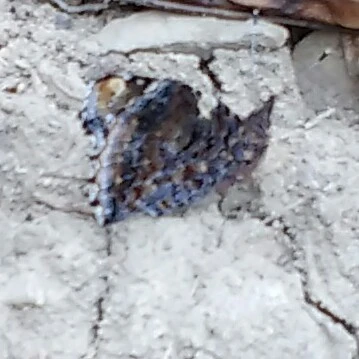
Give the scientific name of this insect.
Vanessa atalanta
